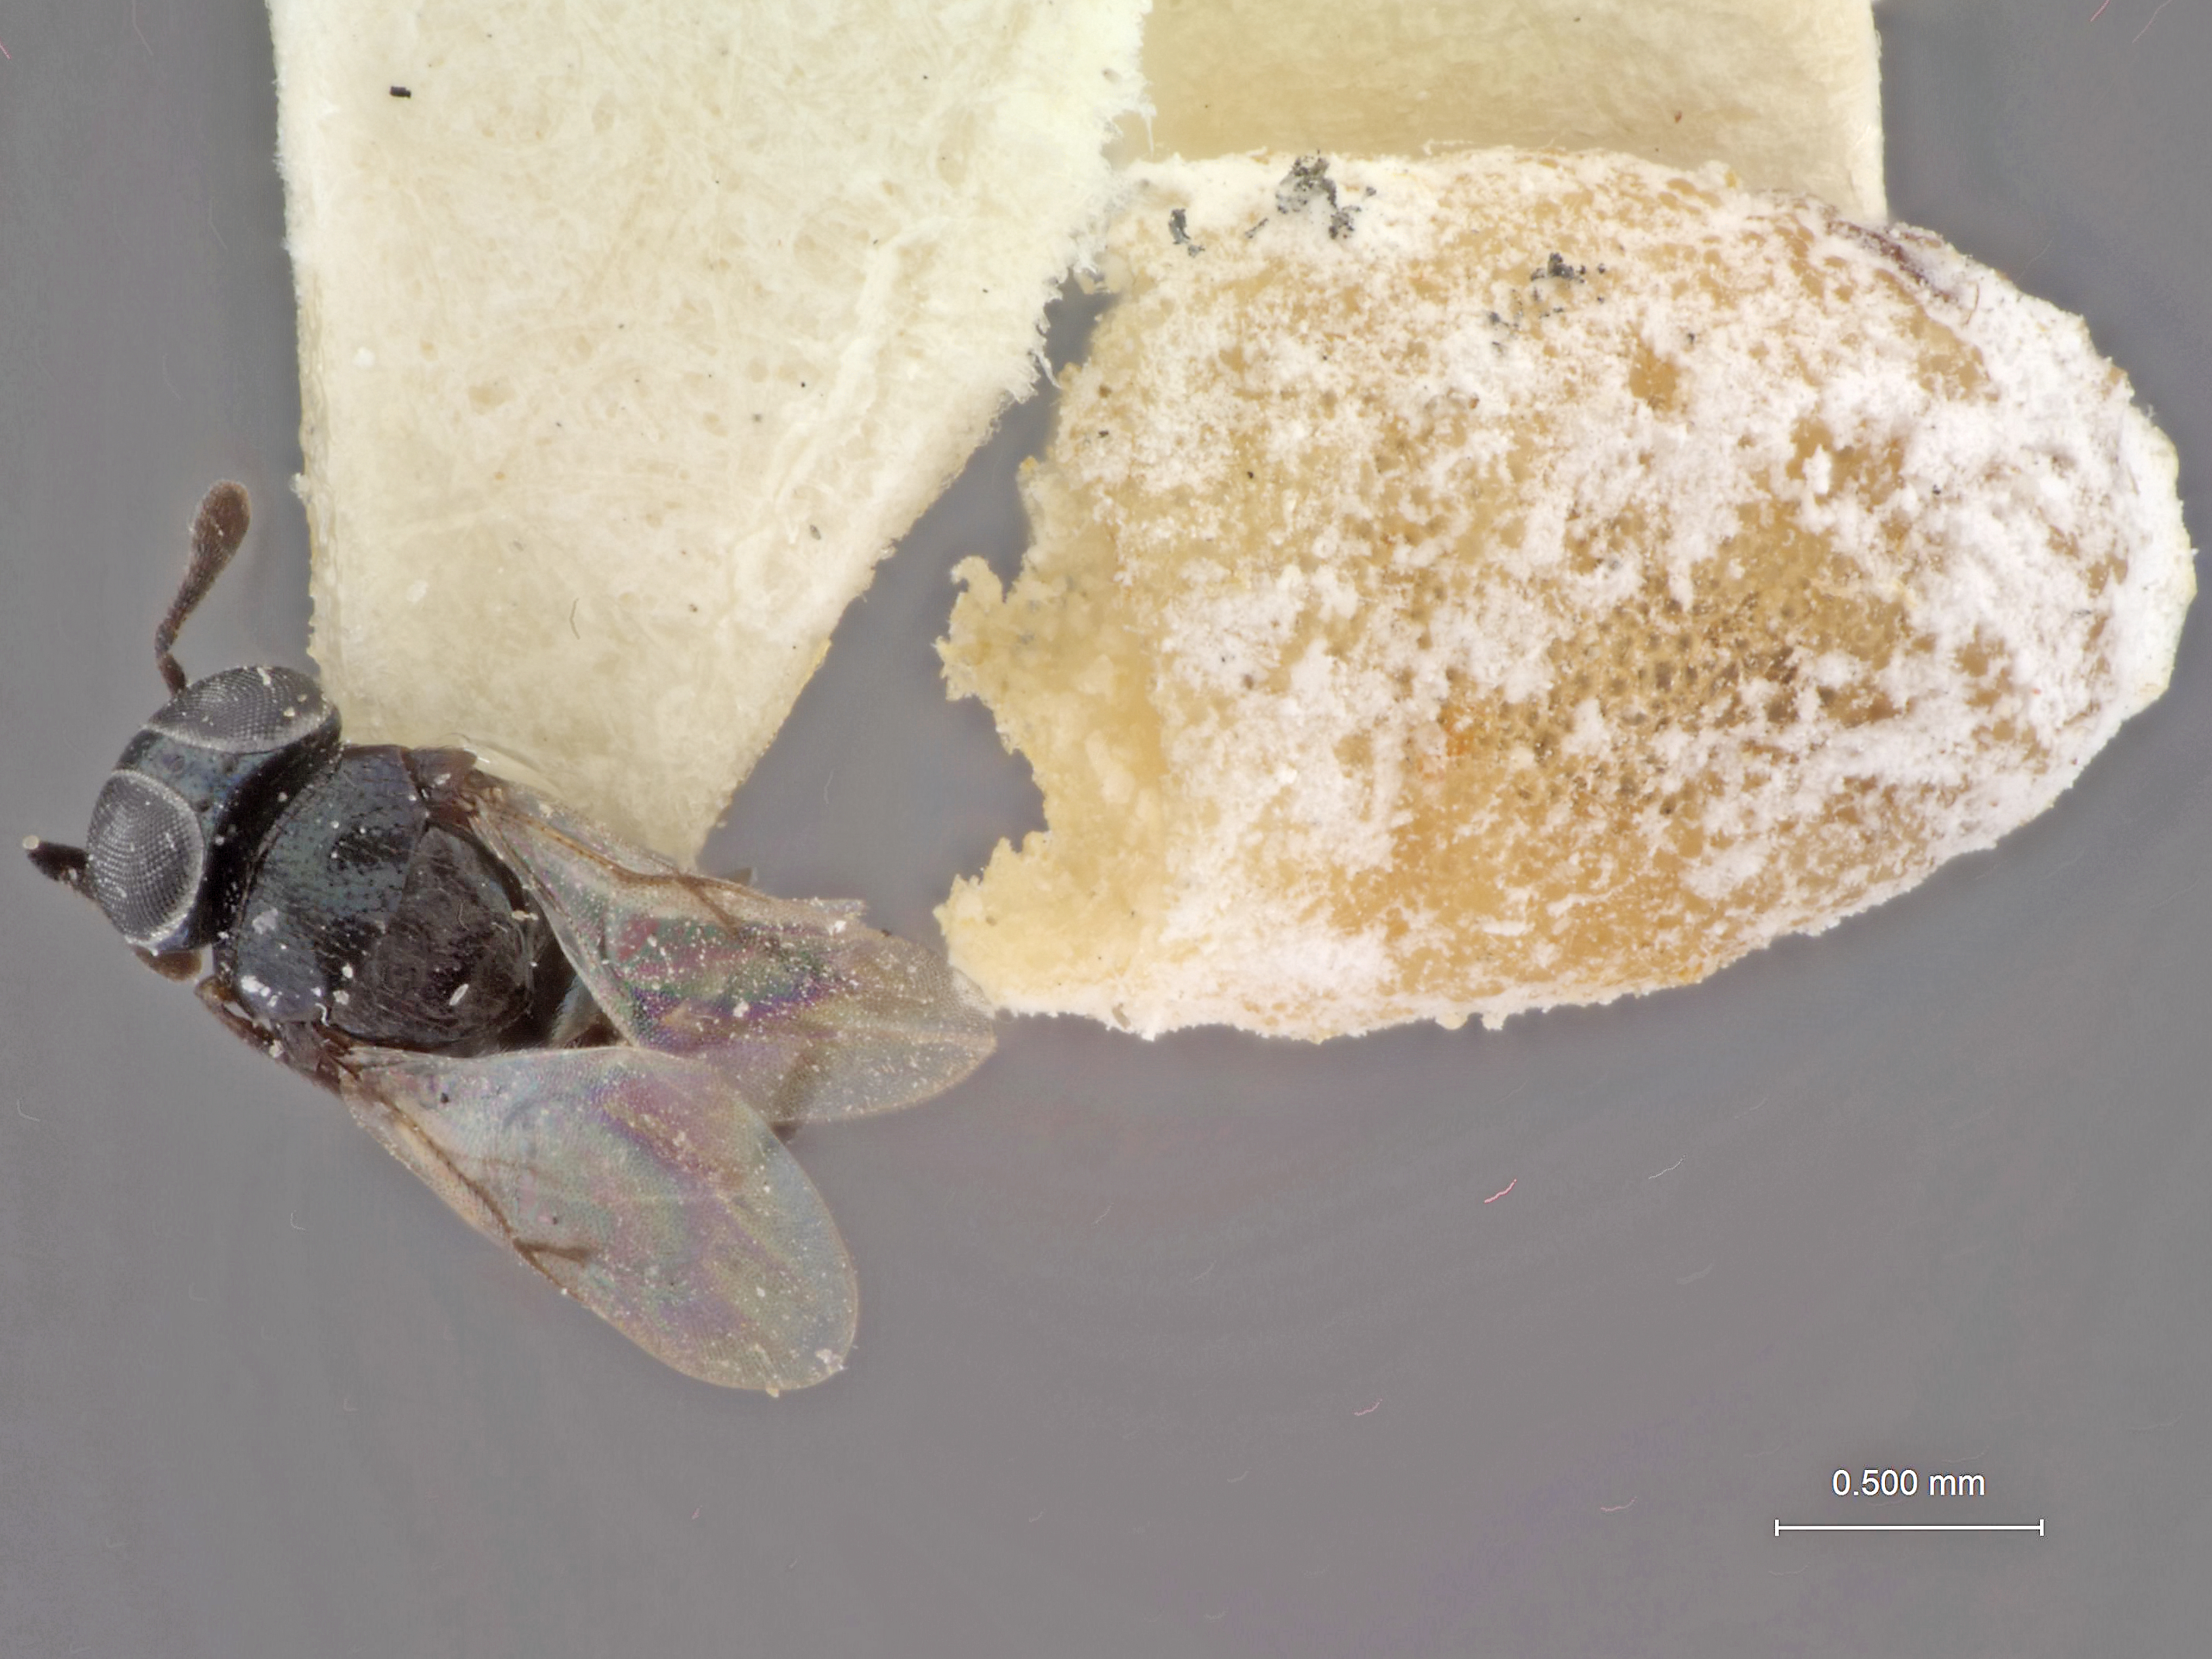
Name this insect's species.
Euryrhopalus decimus
